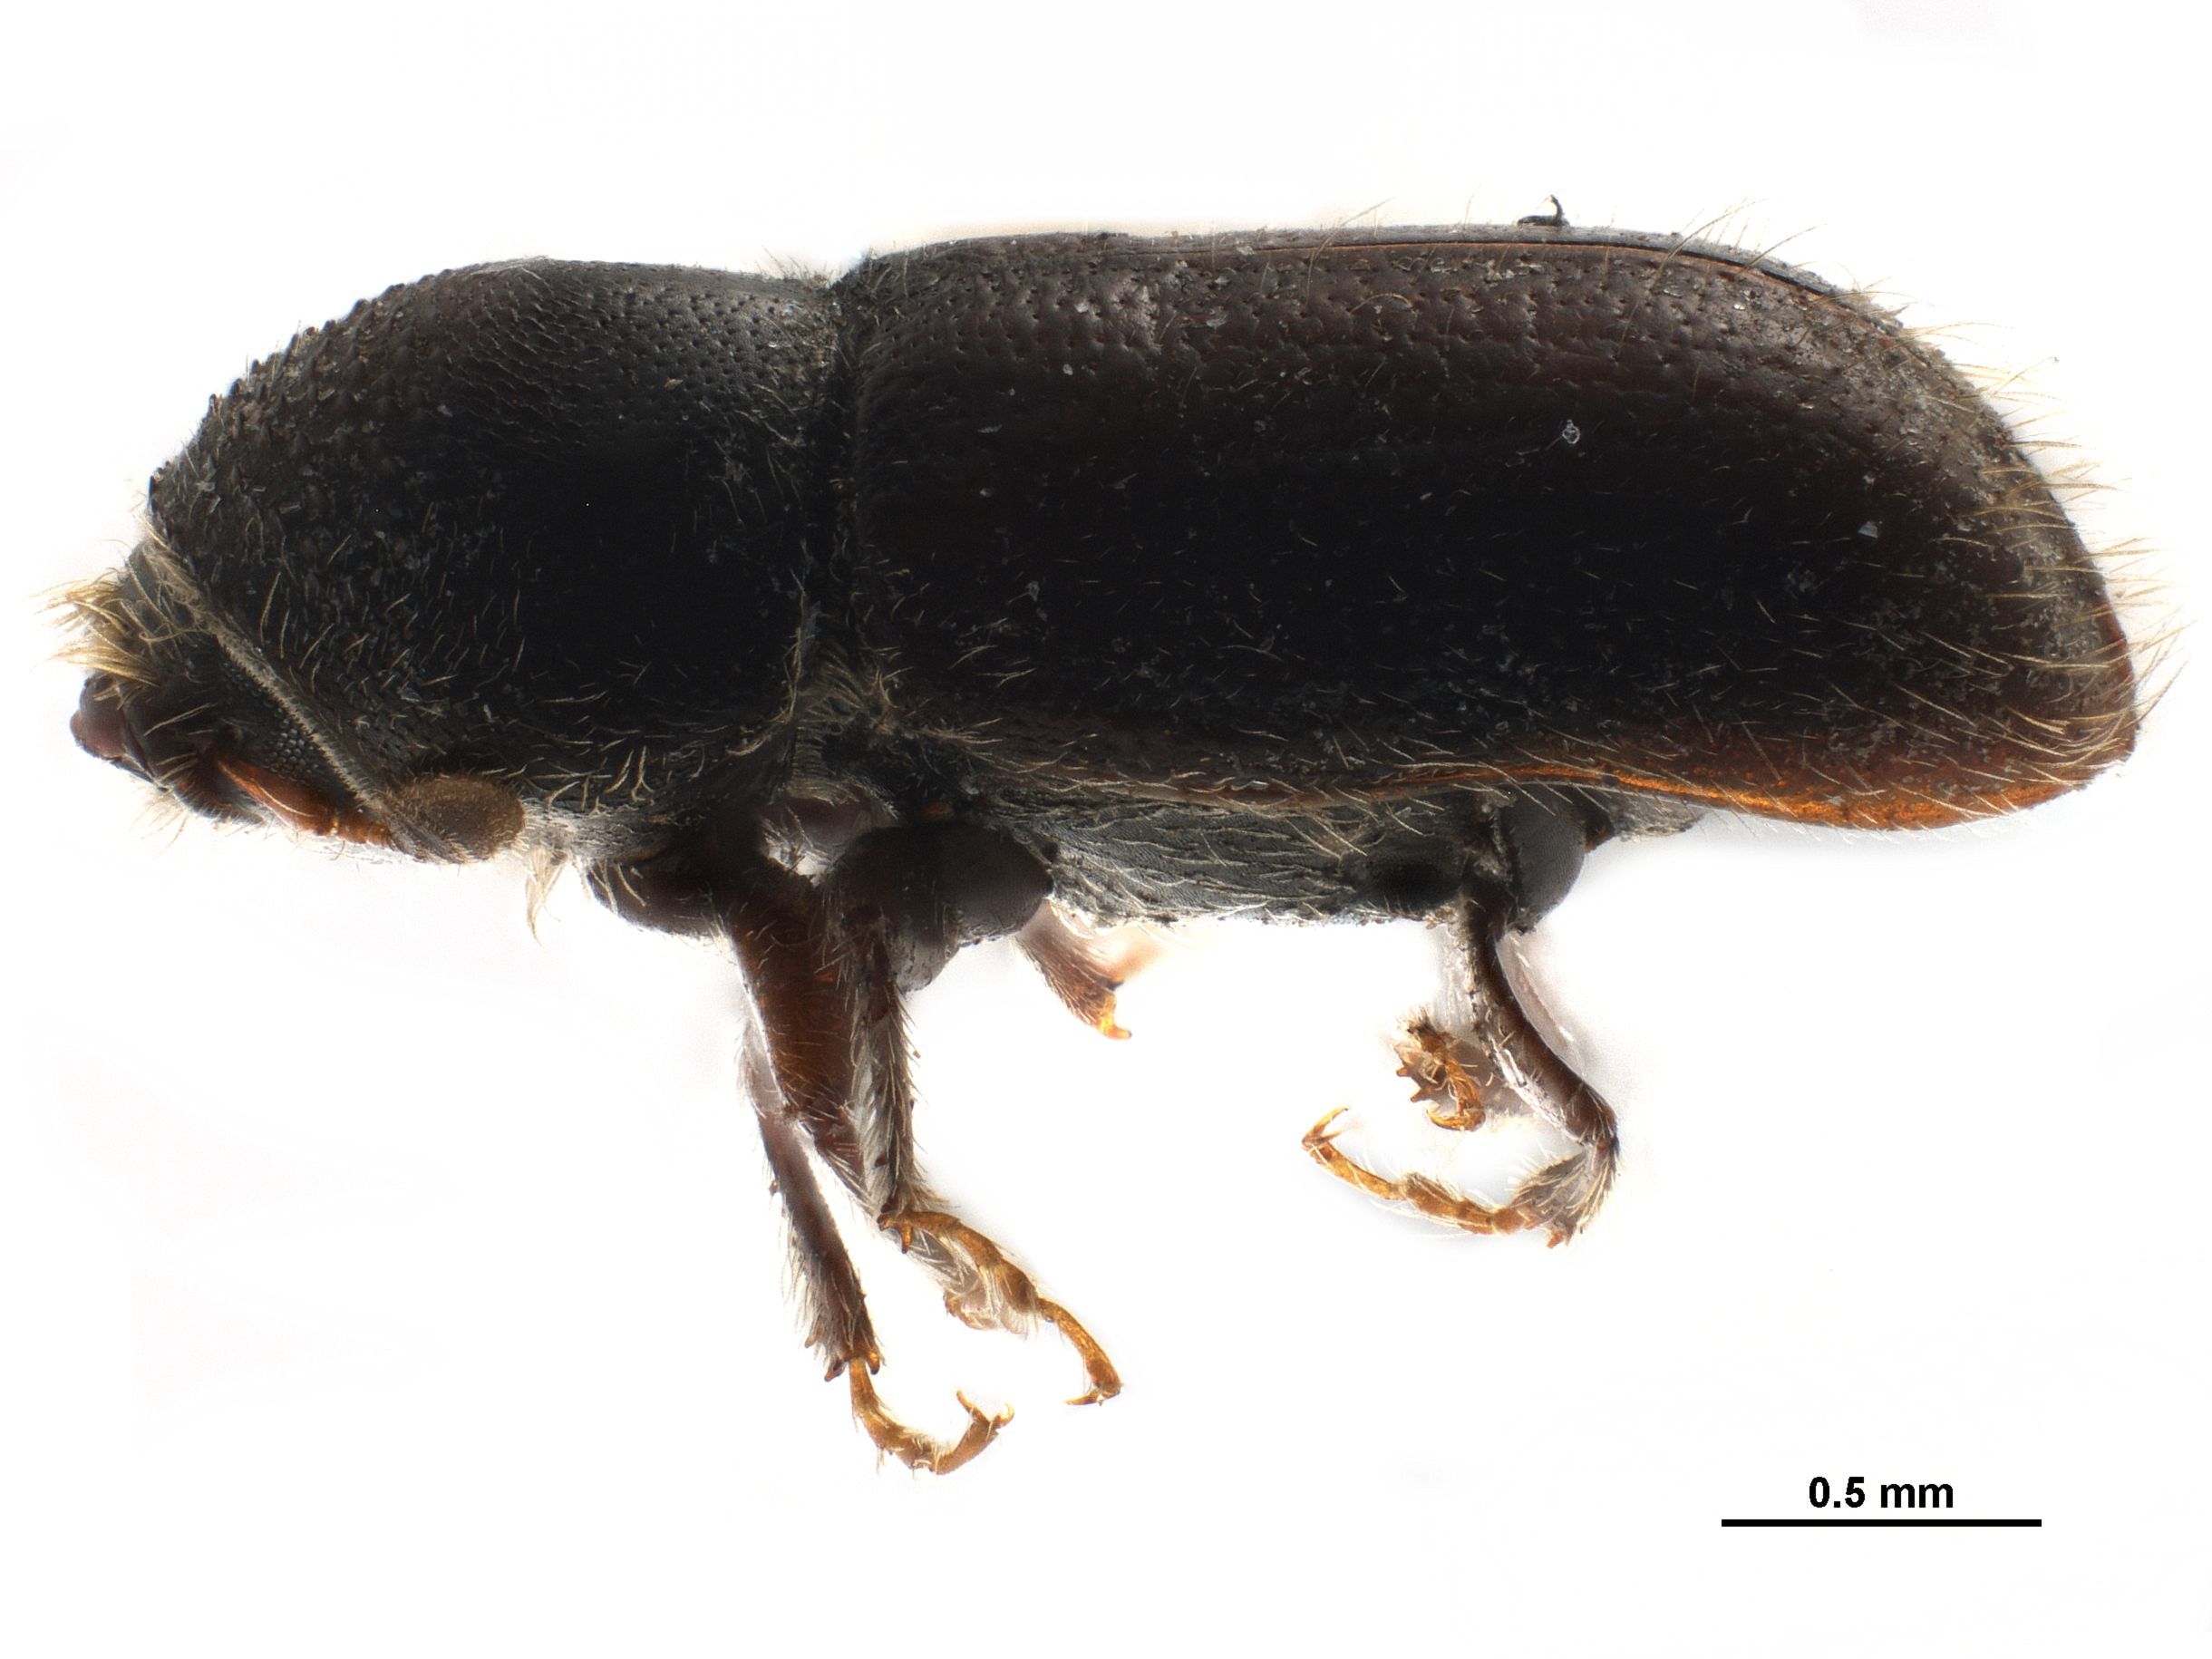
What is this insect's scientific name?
Pityoborus hirtellus
